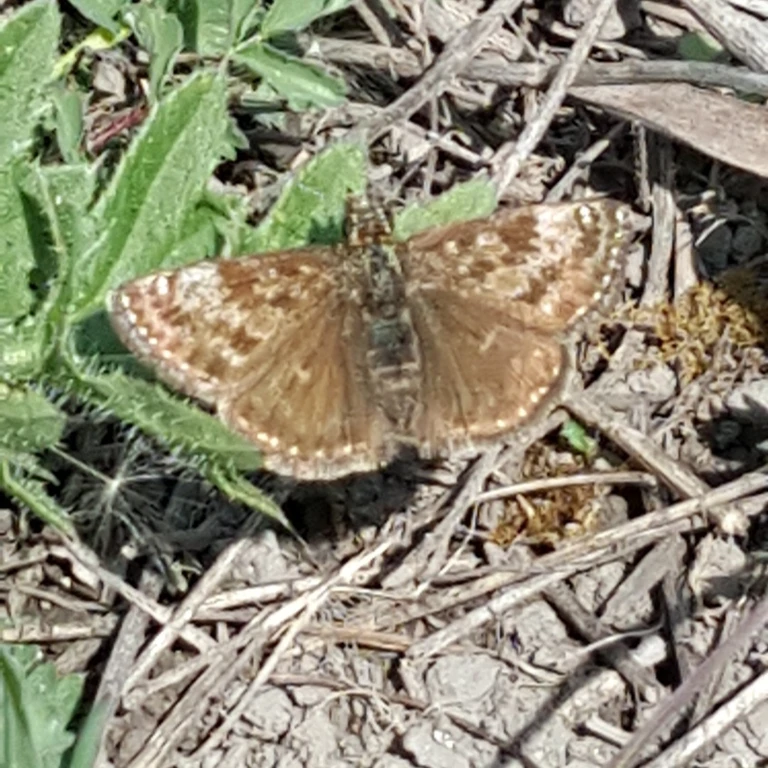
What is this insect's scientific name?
Erynnis tages
